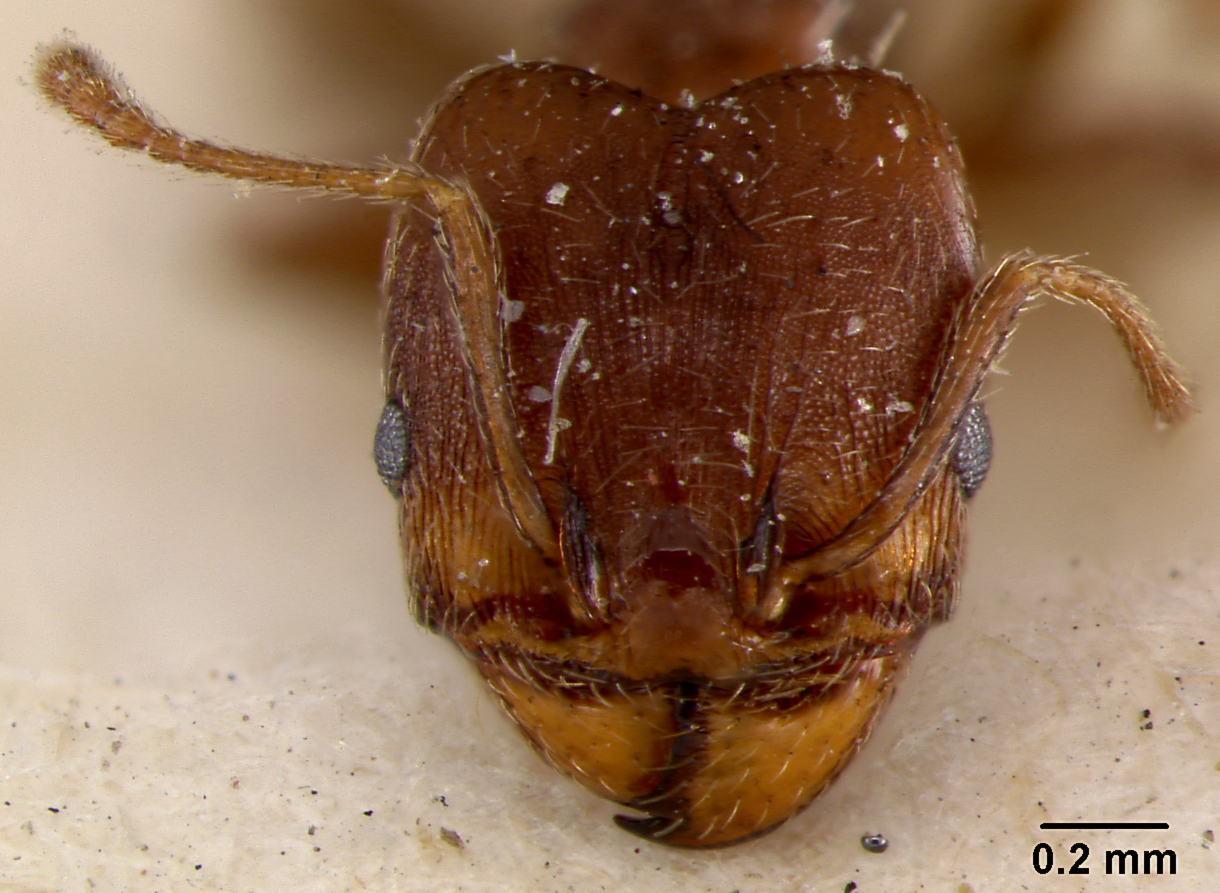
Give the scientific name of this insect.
Pheidole sciophila
